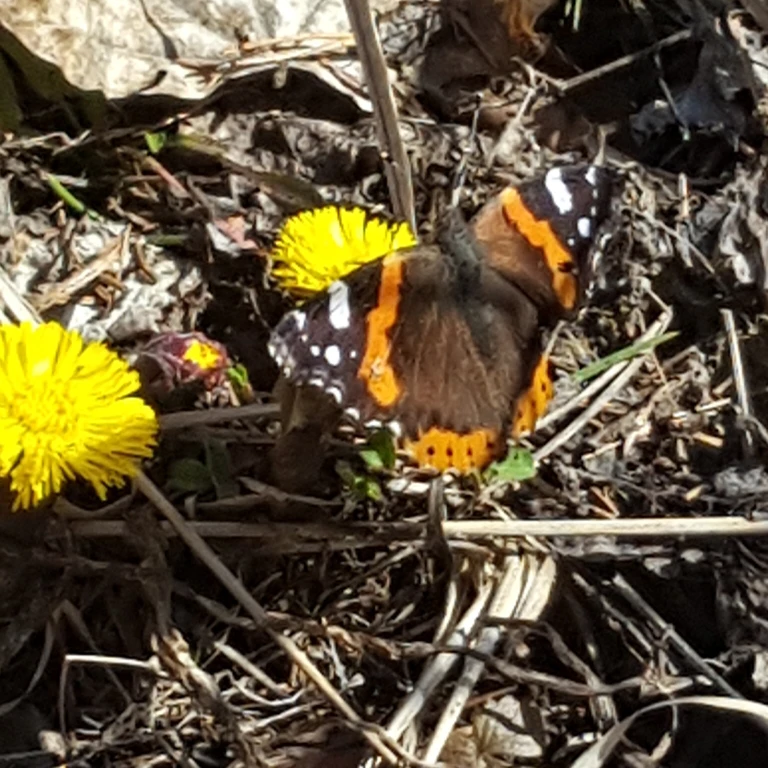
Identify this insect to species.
Vanessa atalanta
